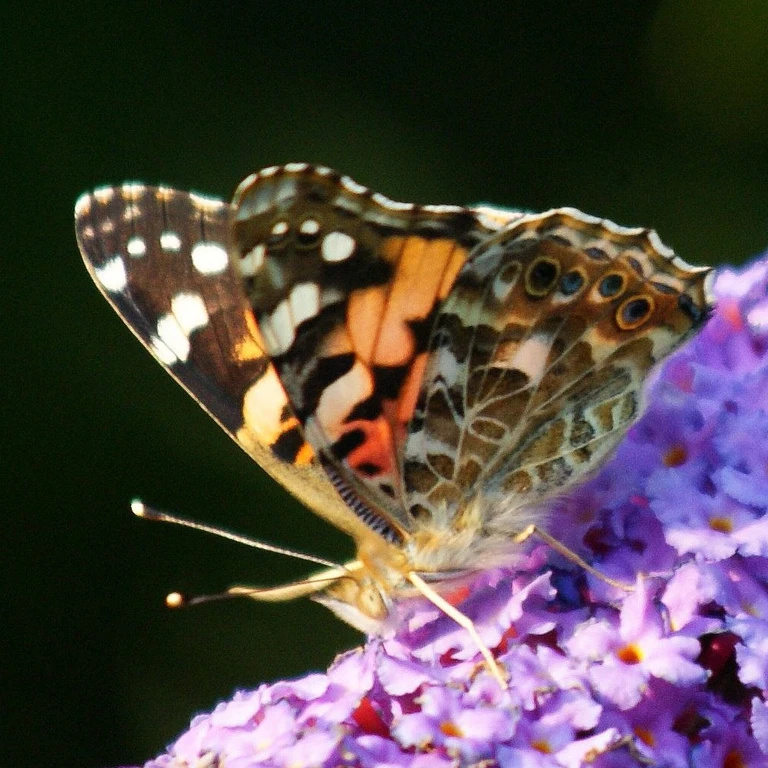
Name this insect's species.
Vanessa cardui
